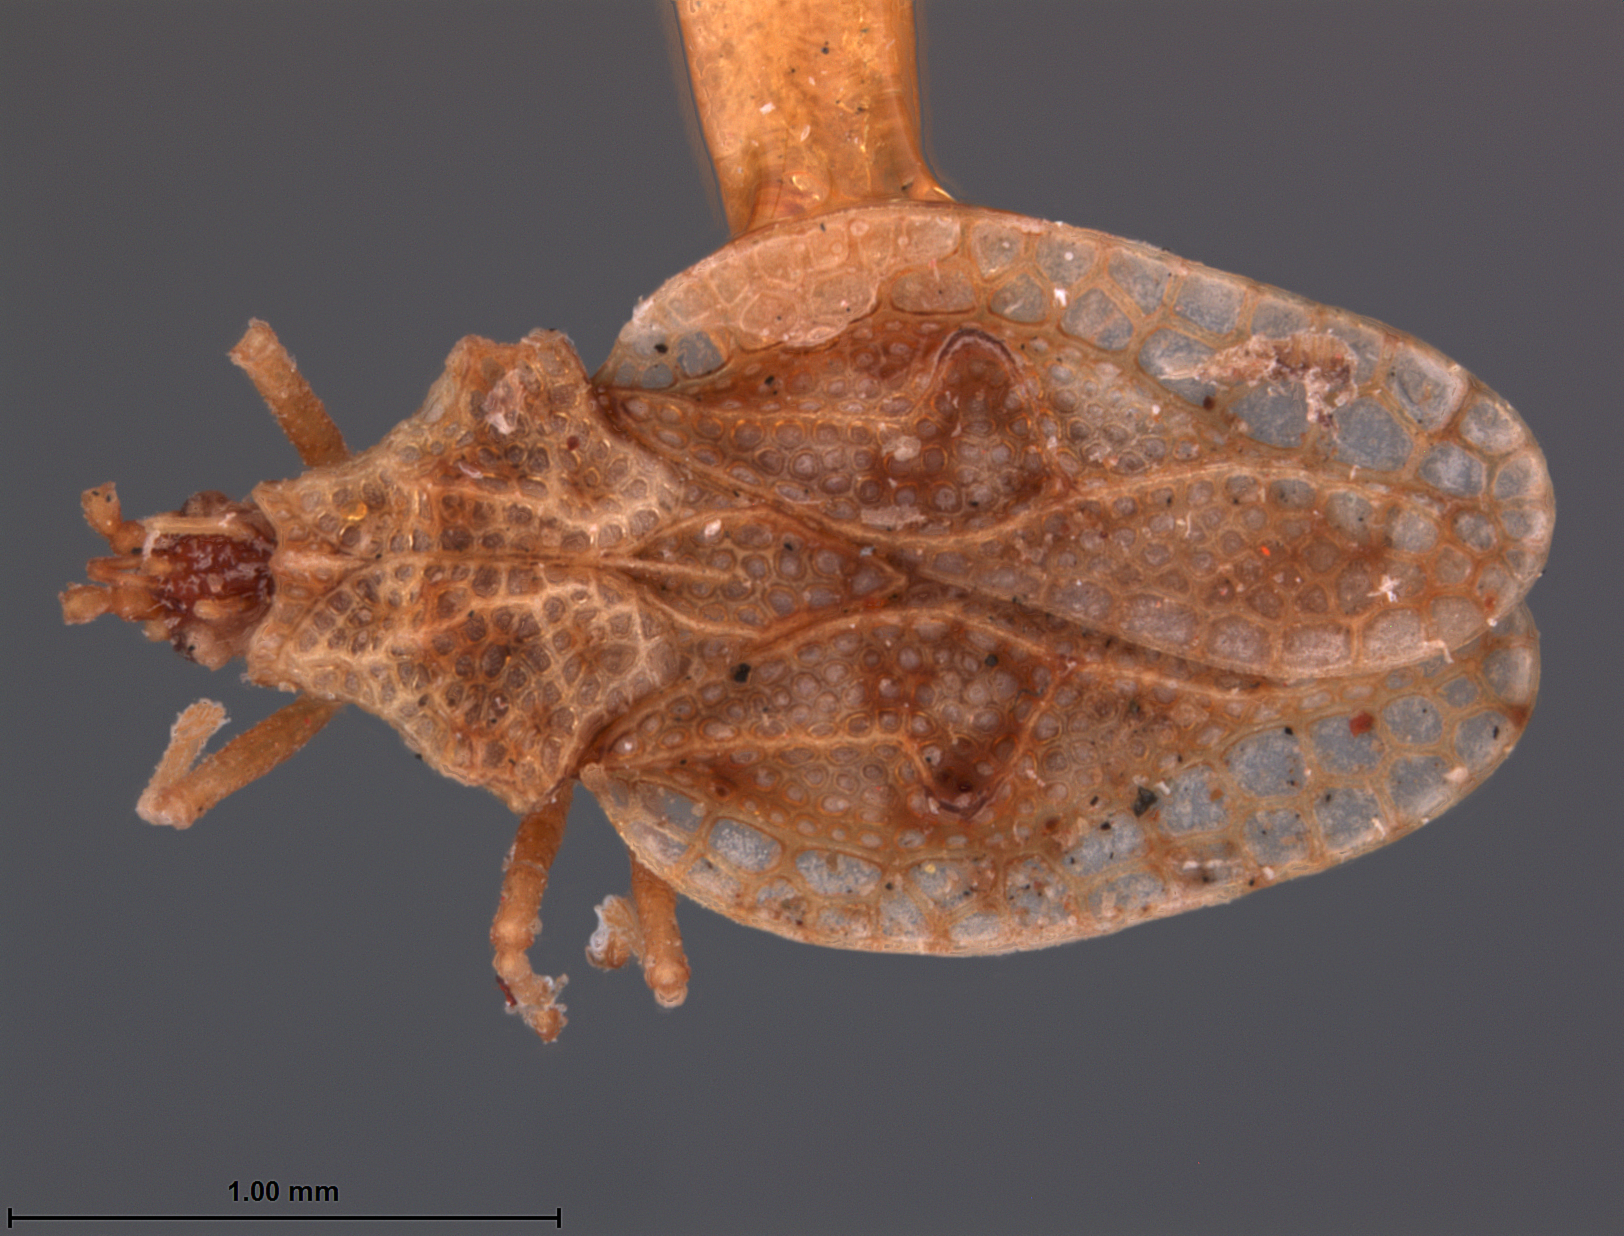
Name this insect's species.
Monanthia ainsliei
